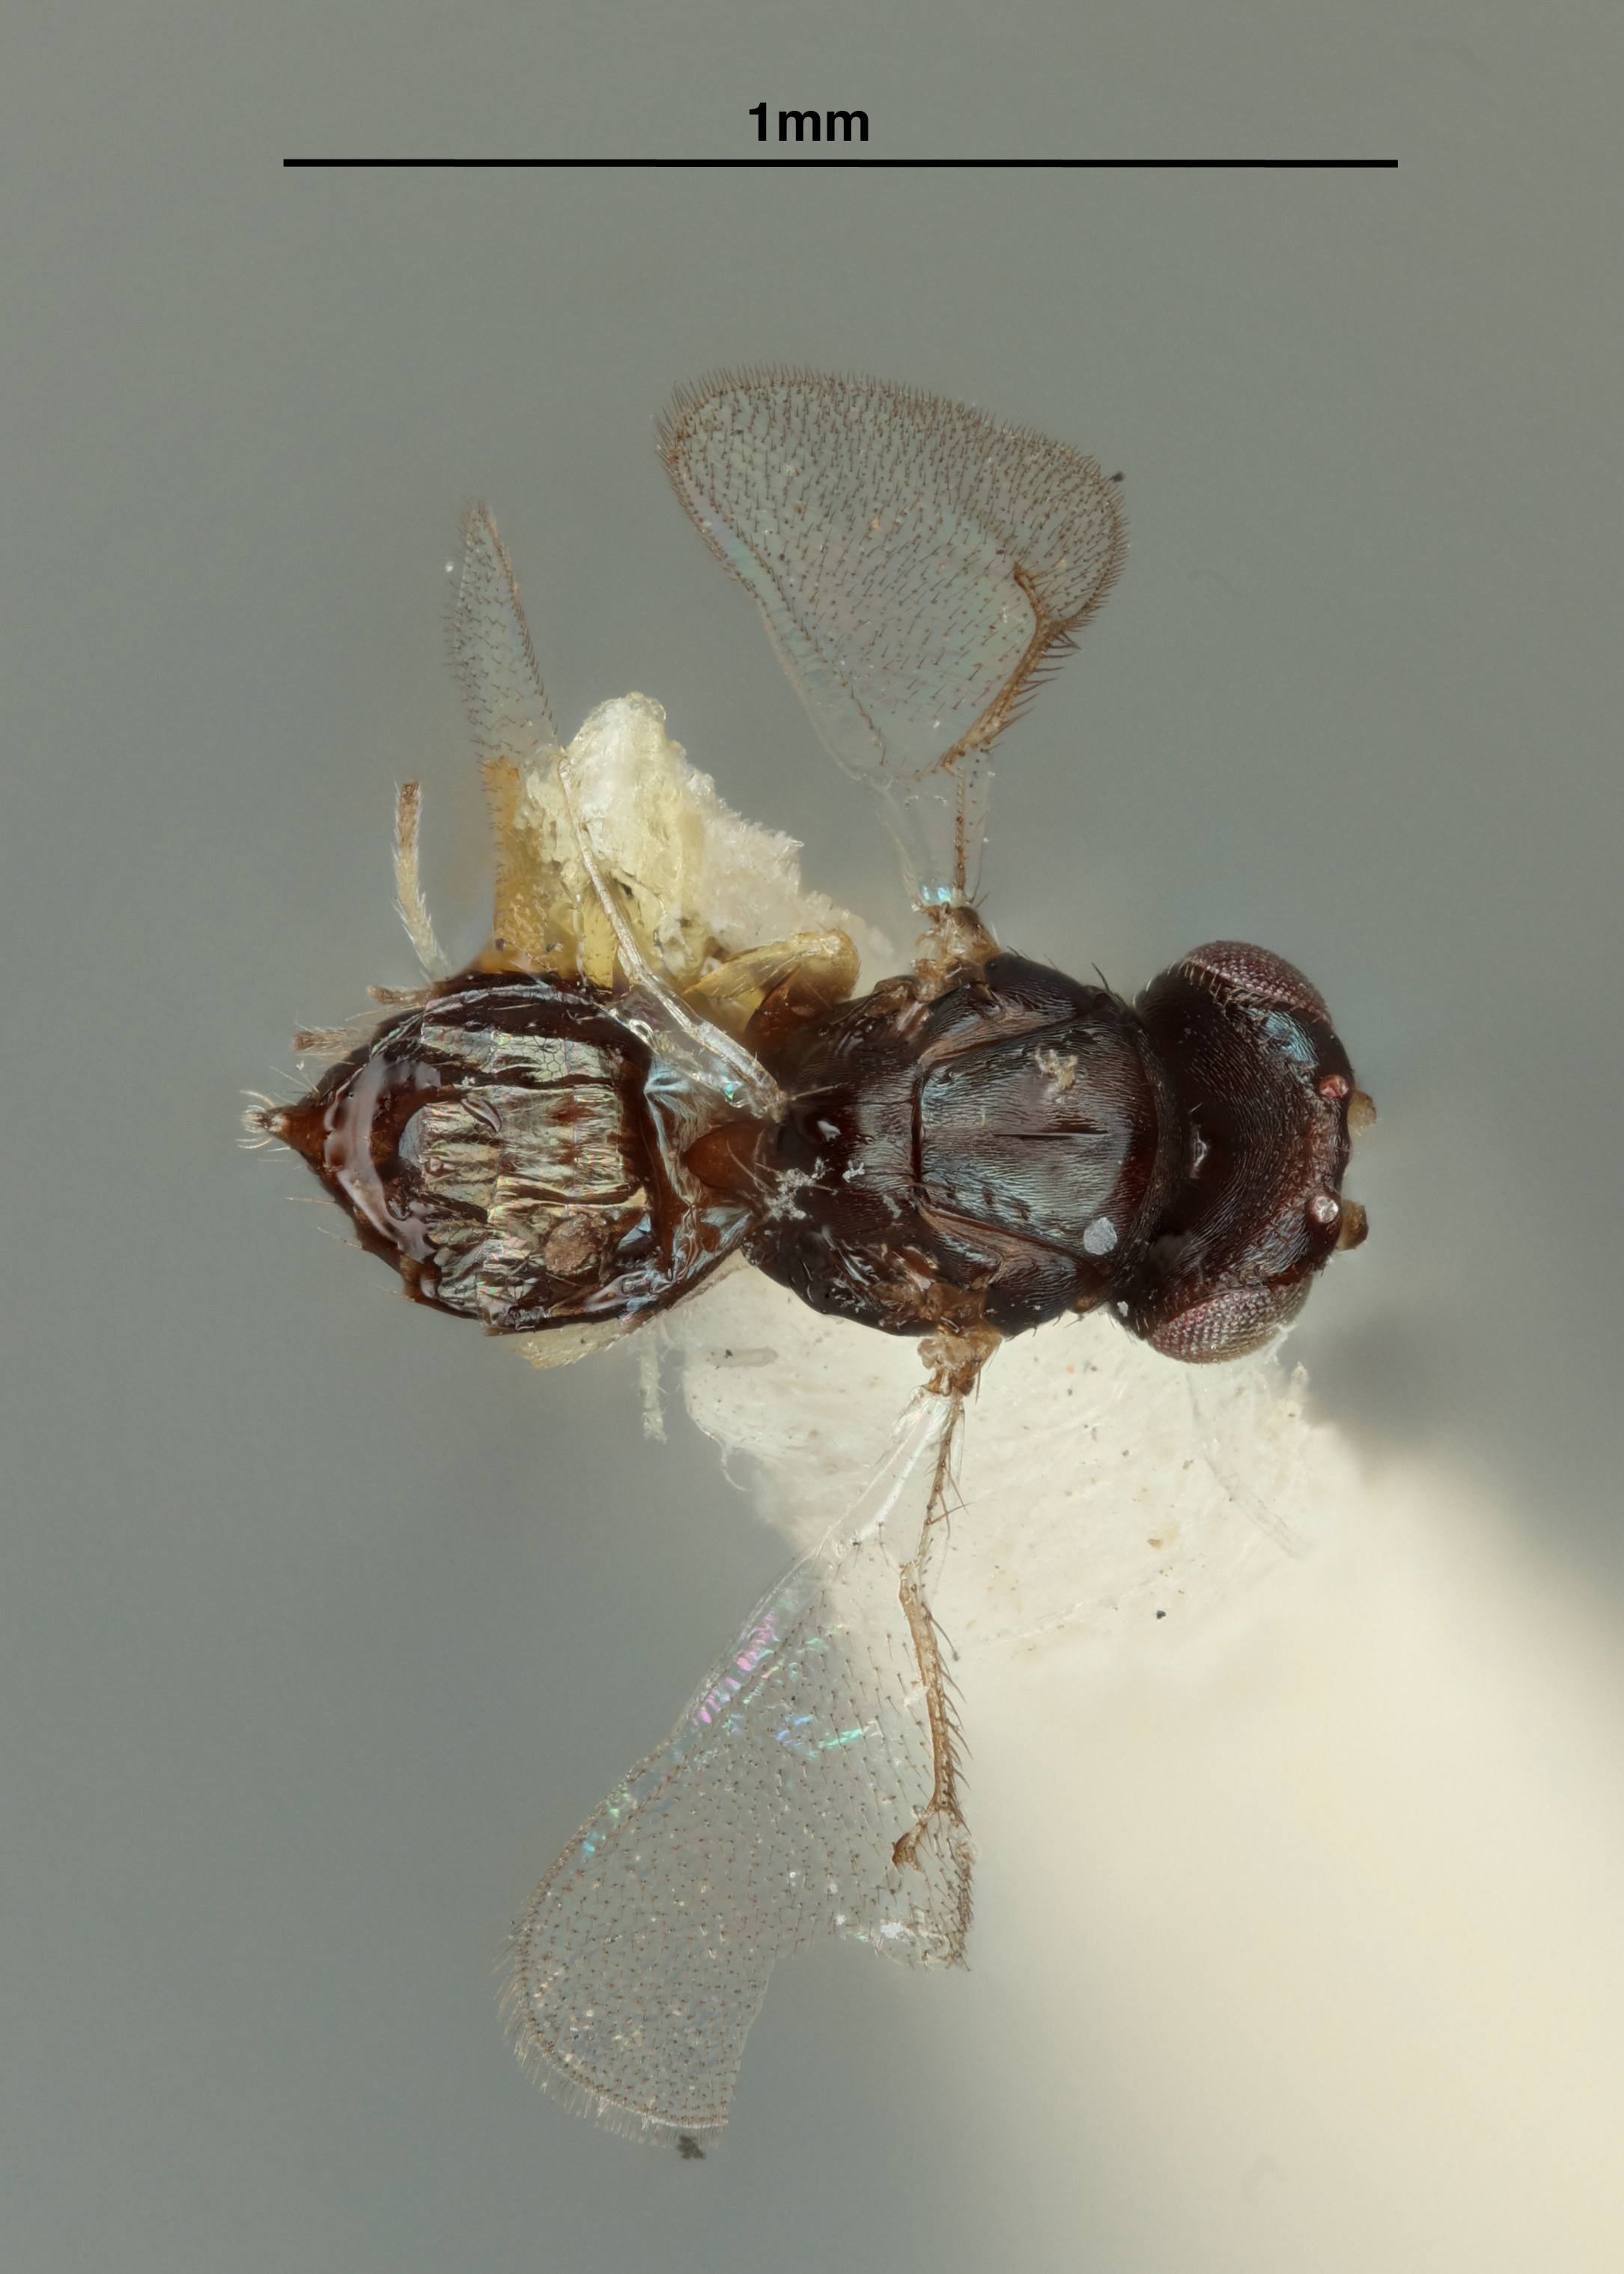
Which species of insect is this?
Epitetrastichus ugandaensis
